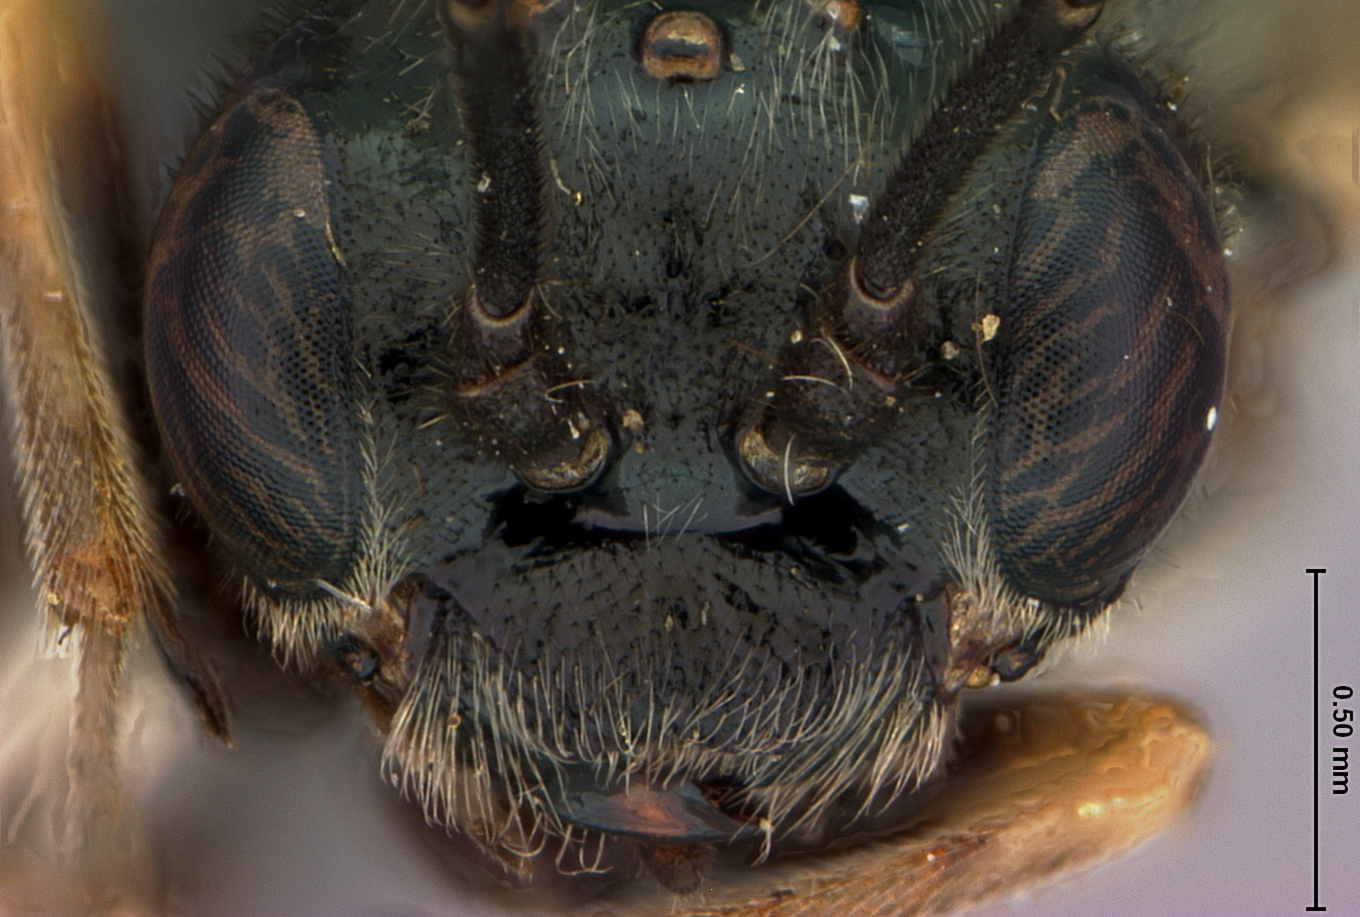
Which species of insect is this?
Claremontia typica
